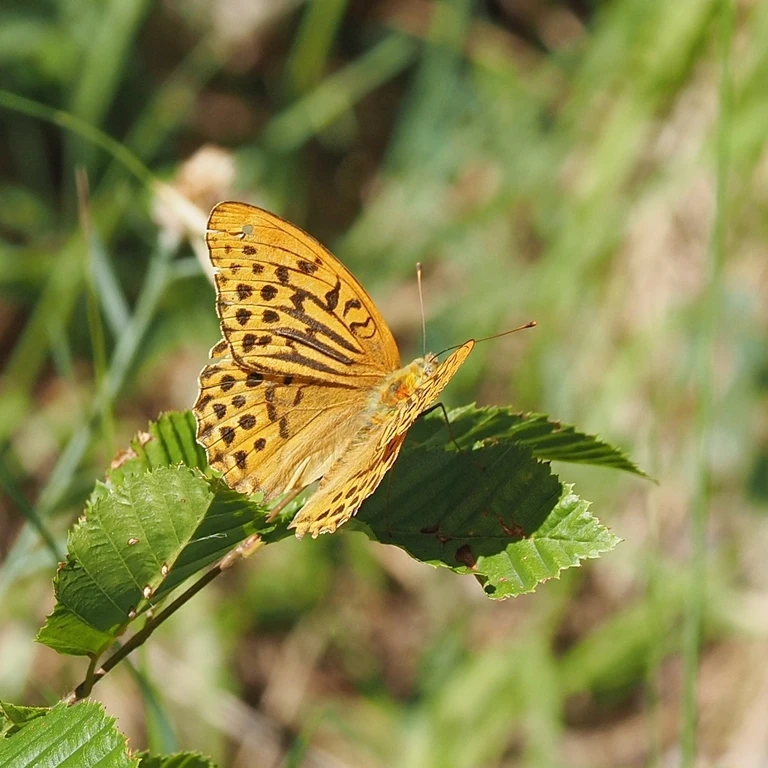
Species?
Argynnis paphia
